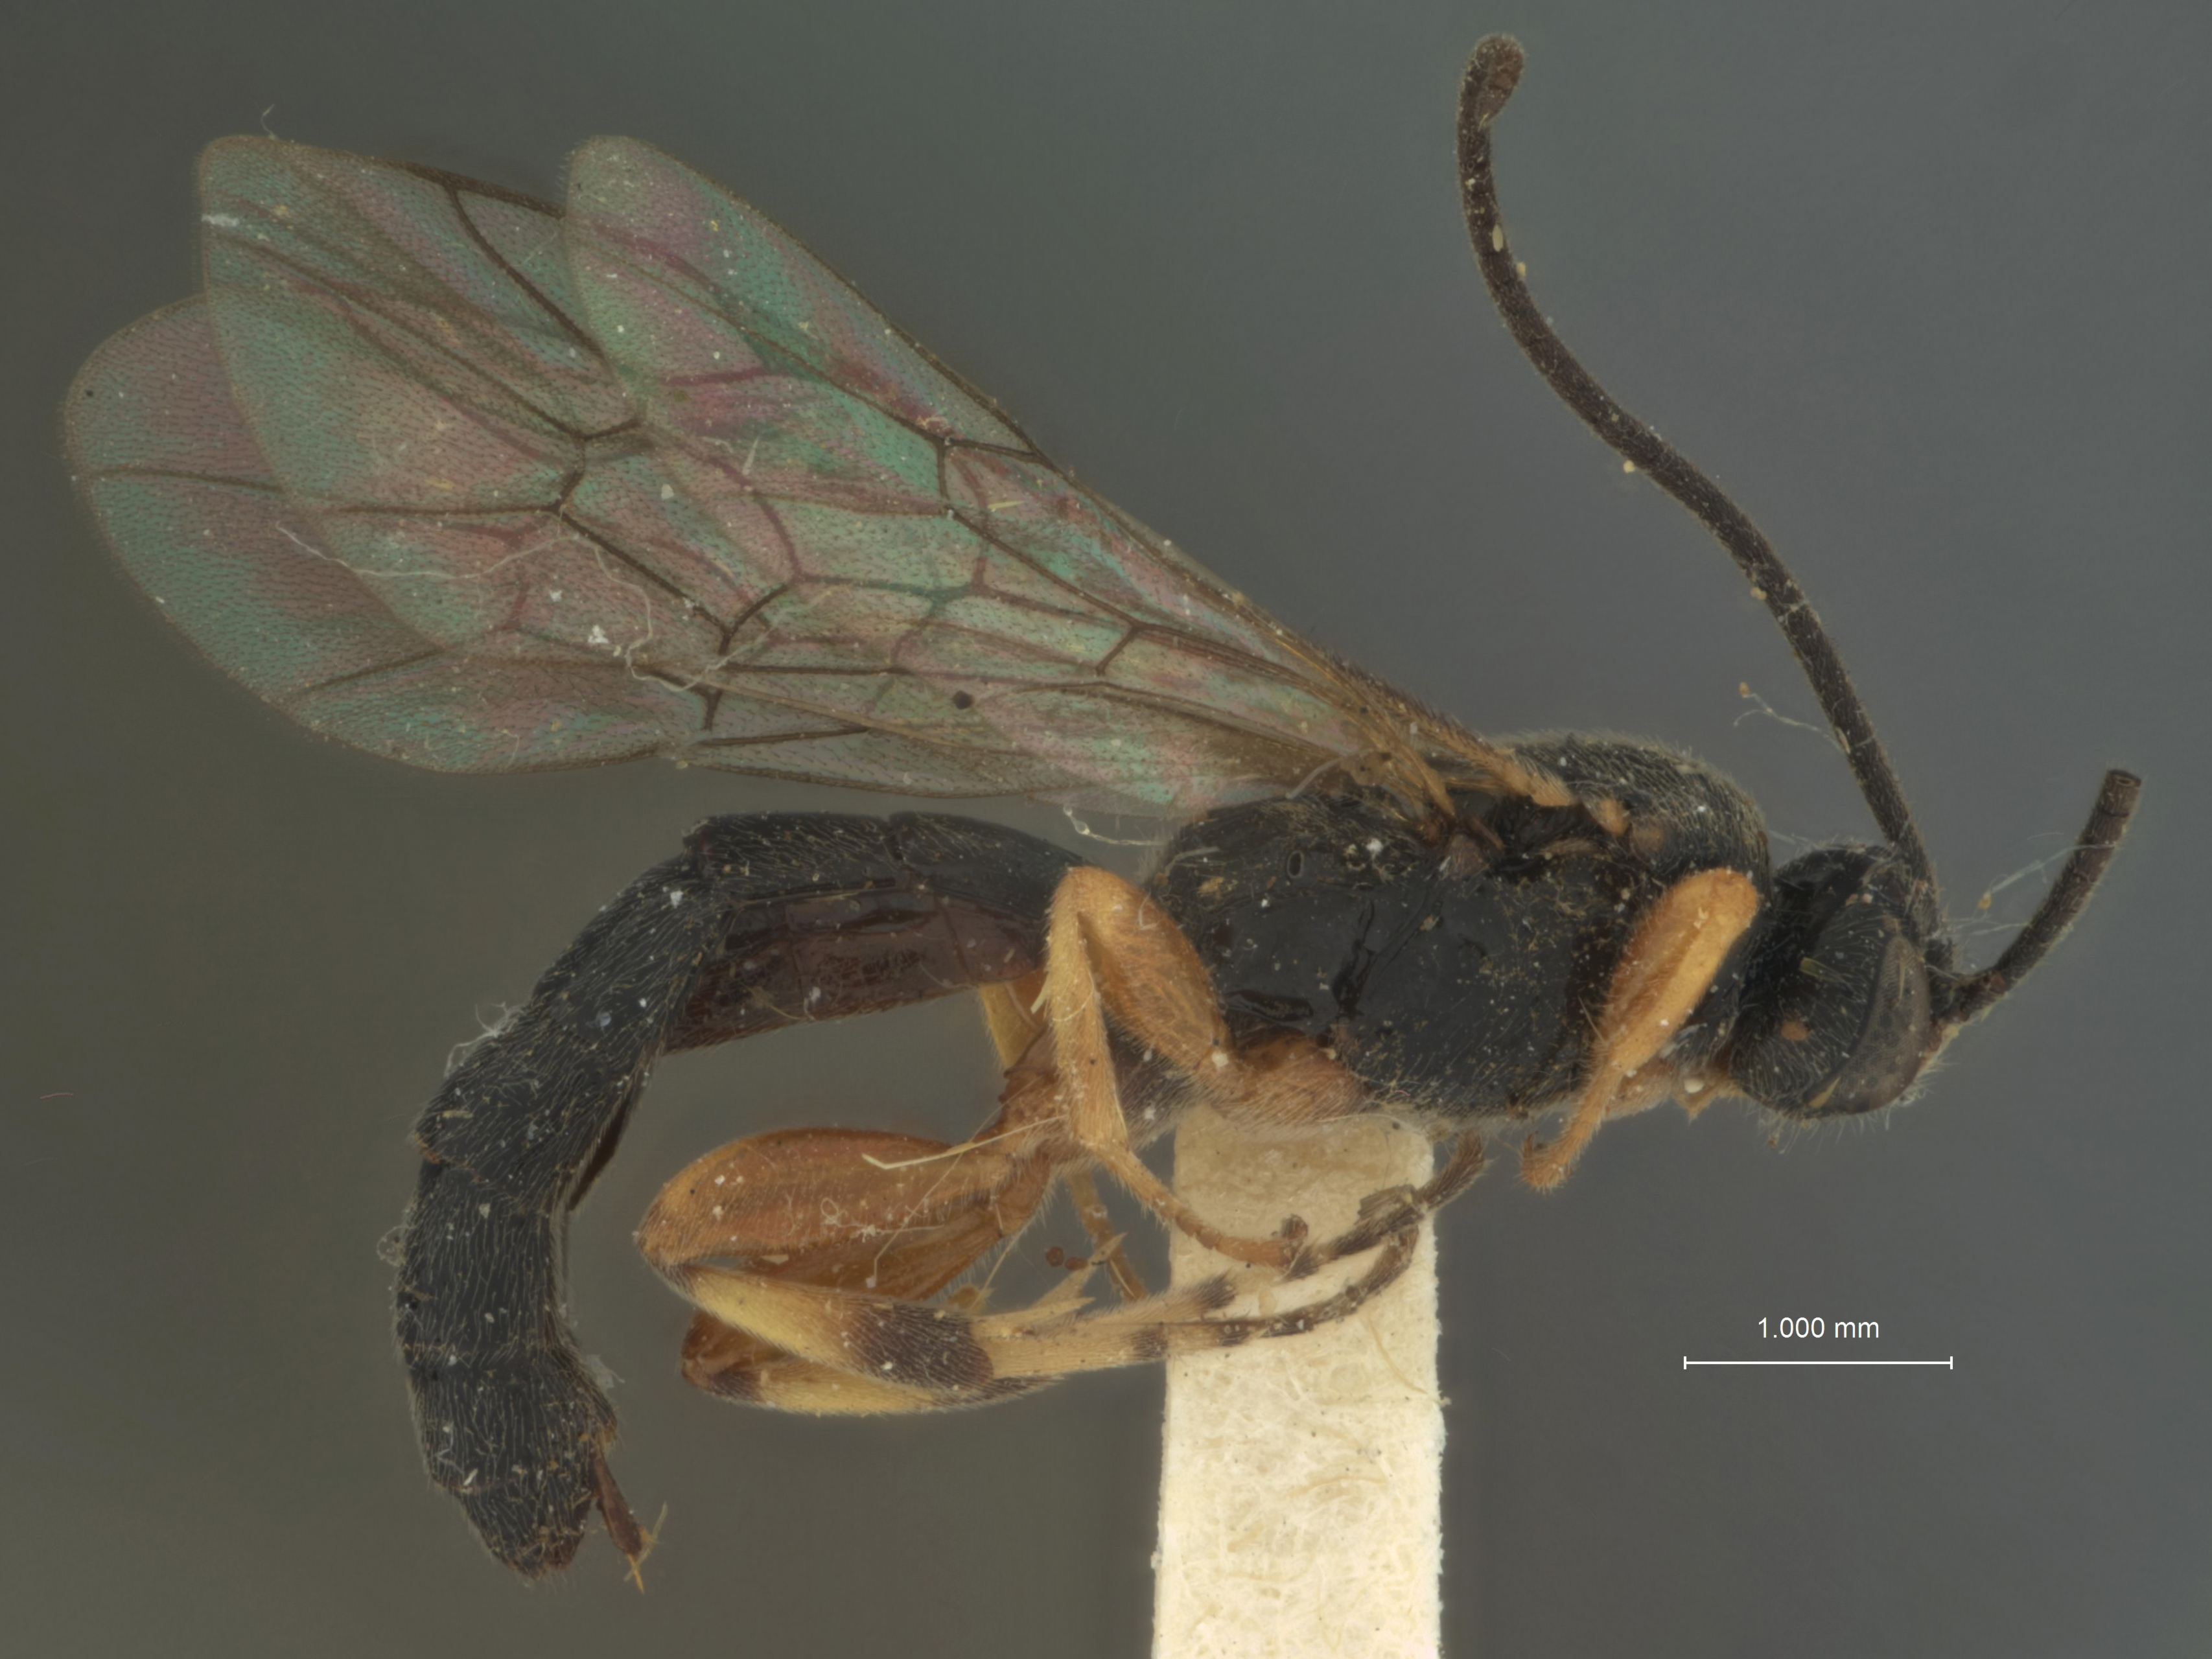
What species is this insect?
Exochus hakonensis
